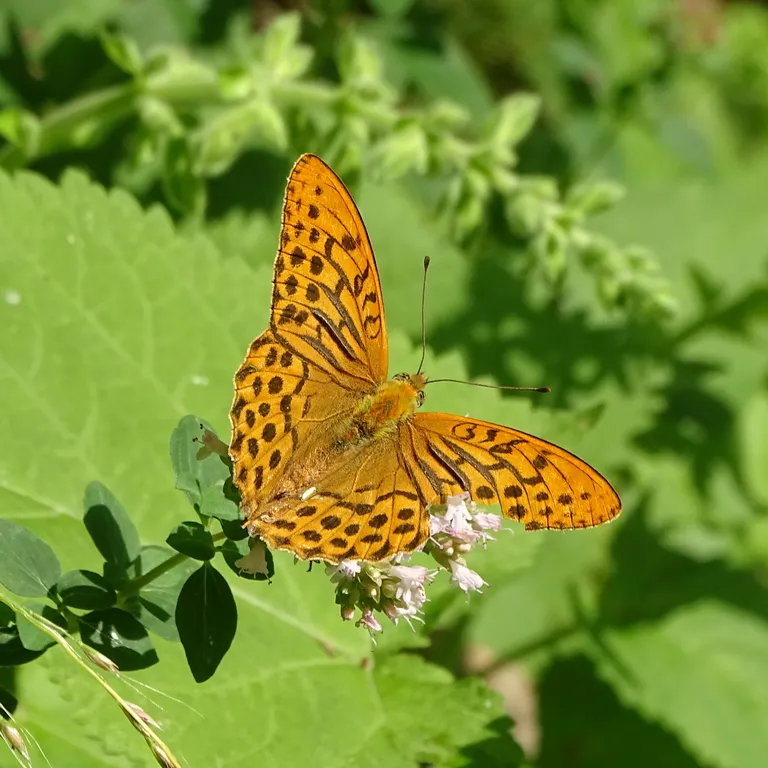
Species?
Argynnis paphia
